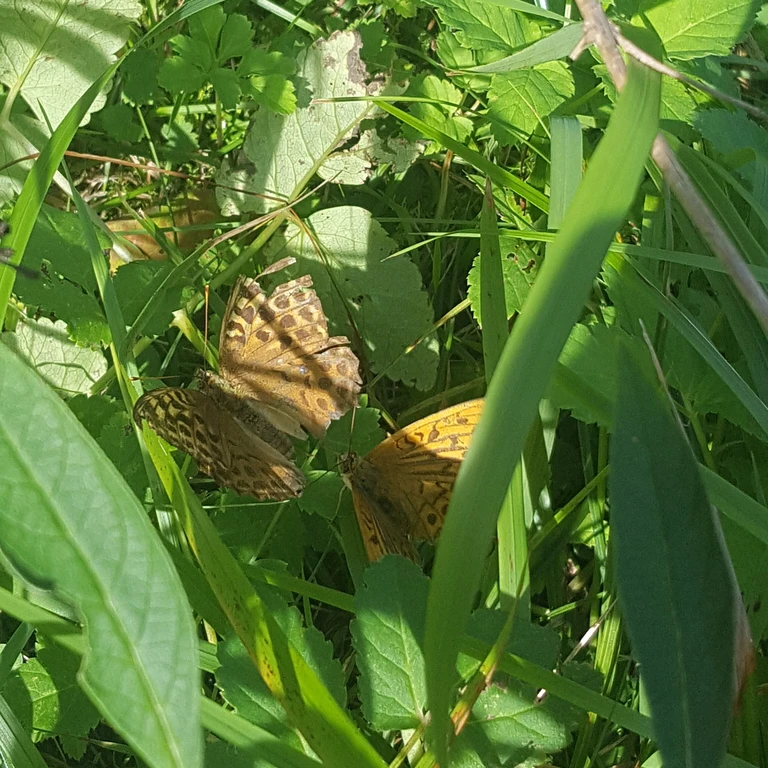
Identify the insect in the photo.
Argynnis paphia
